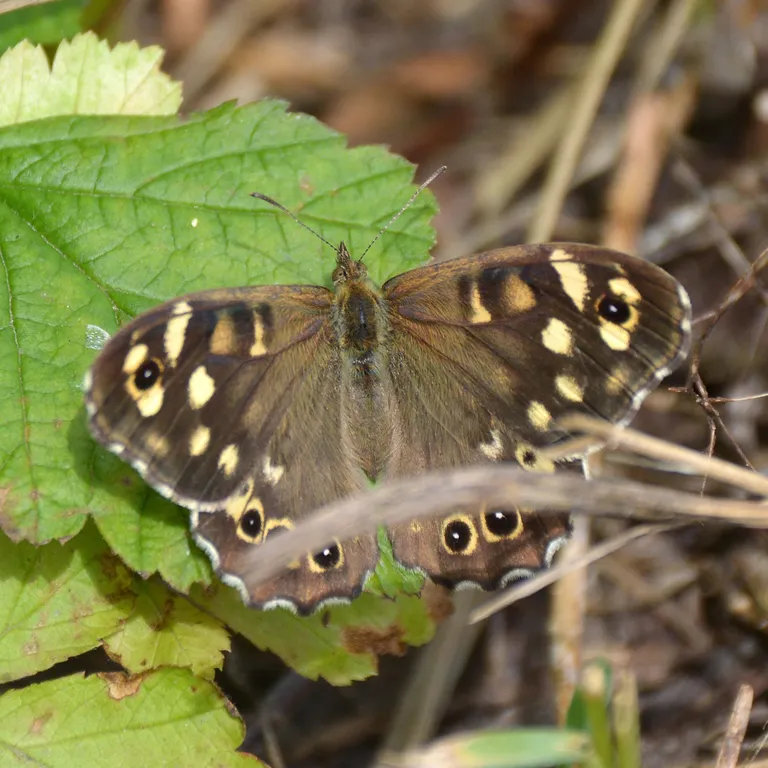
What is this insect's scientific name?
Pararge aegeria
